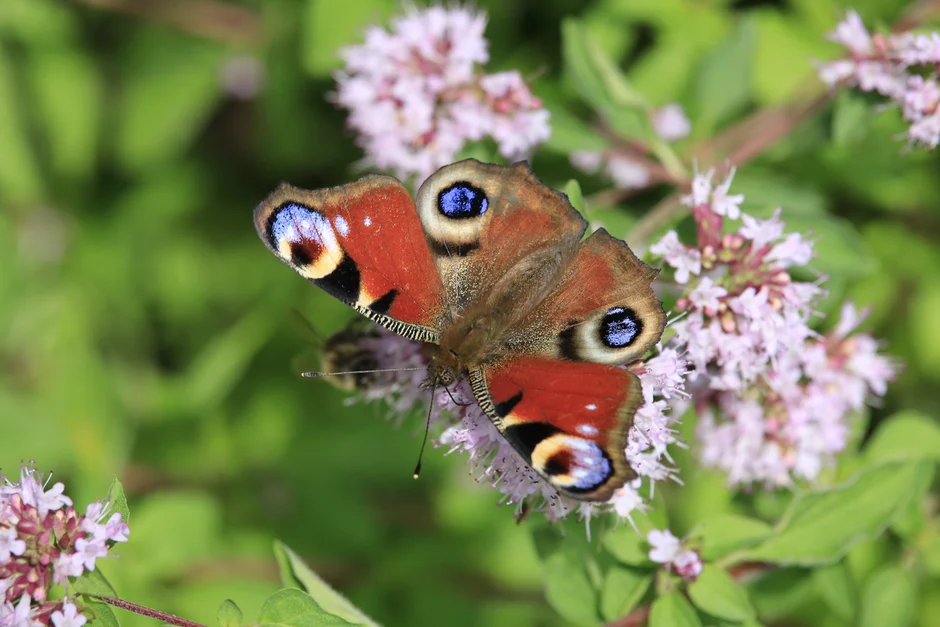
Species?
Aglais io
